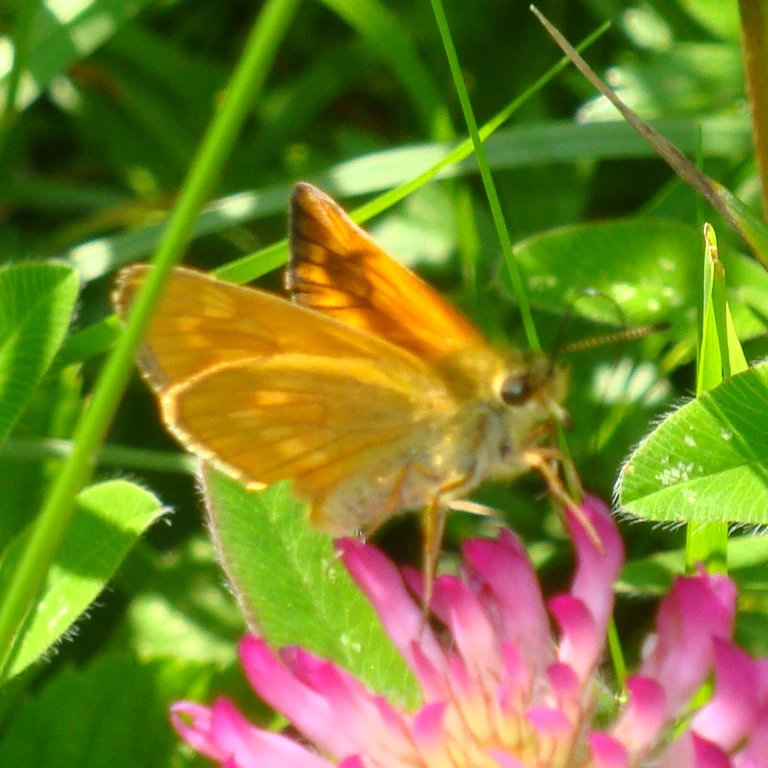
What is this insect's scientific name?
Ochlodes sylvanus (also Ochlodes venata)
